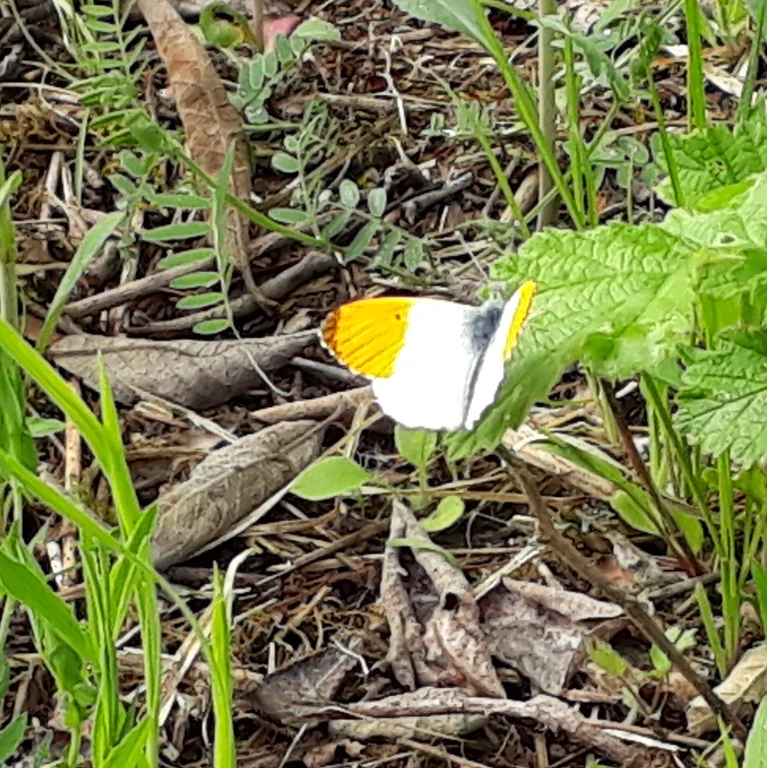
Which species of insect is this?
Anthocharis cardamines
